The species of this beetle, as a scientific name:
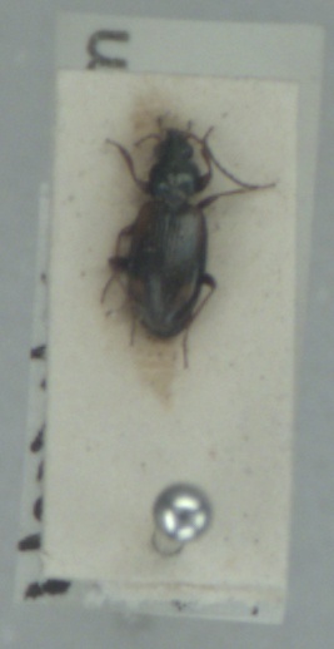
Bembidion bruxellense
